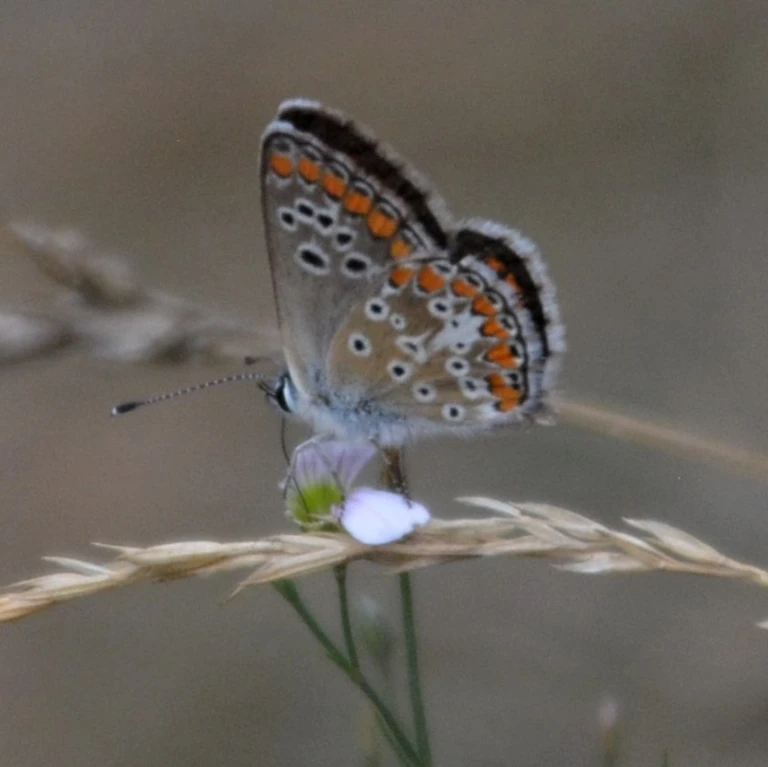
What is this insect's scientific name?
Aricia agestis/artaxerxes
